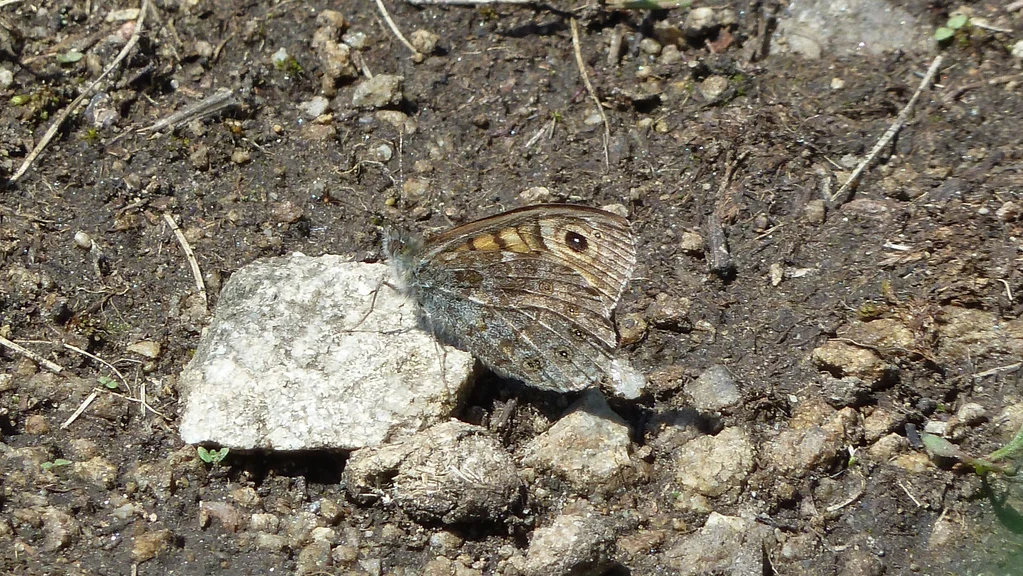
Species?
Lasiommata megera (also Pararge megera)
